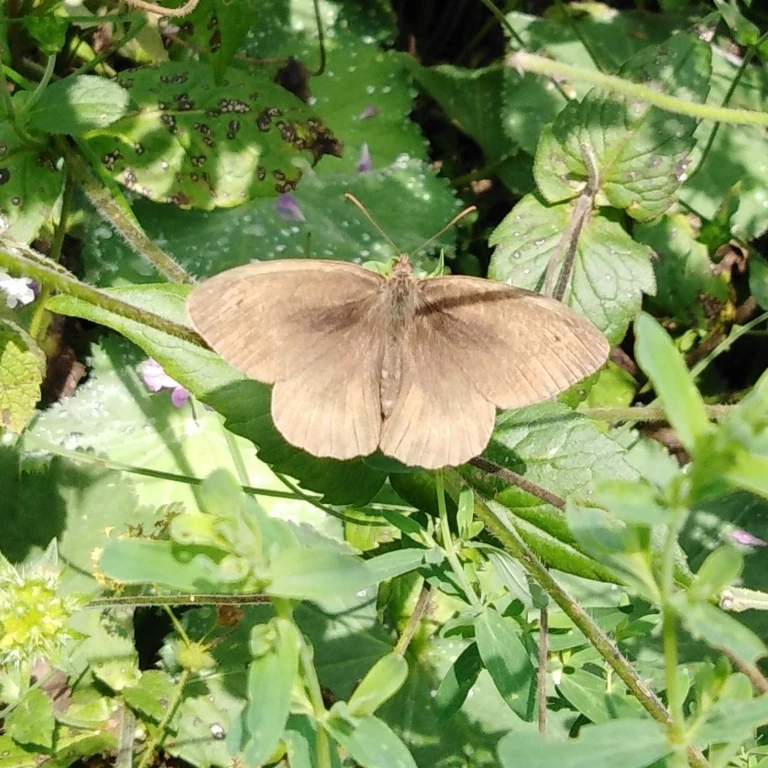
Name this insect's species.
Maniola jurtina
